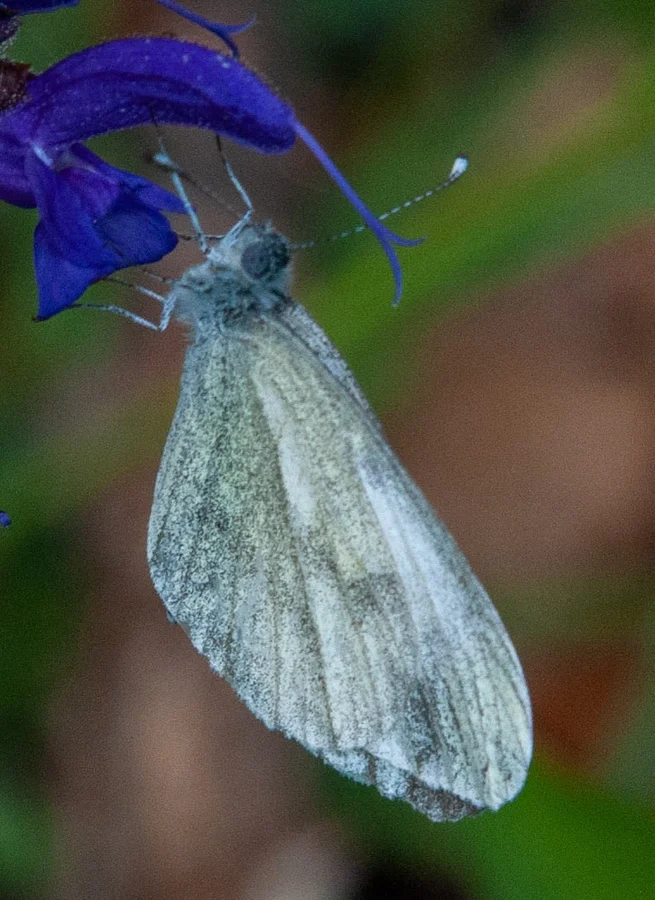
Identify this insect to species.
Leptidea sinapis/juvernica
